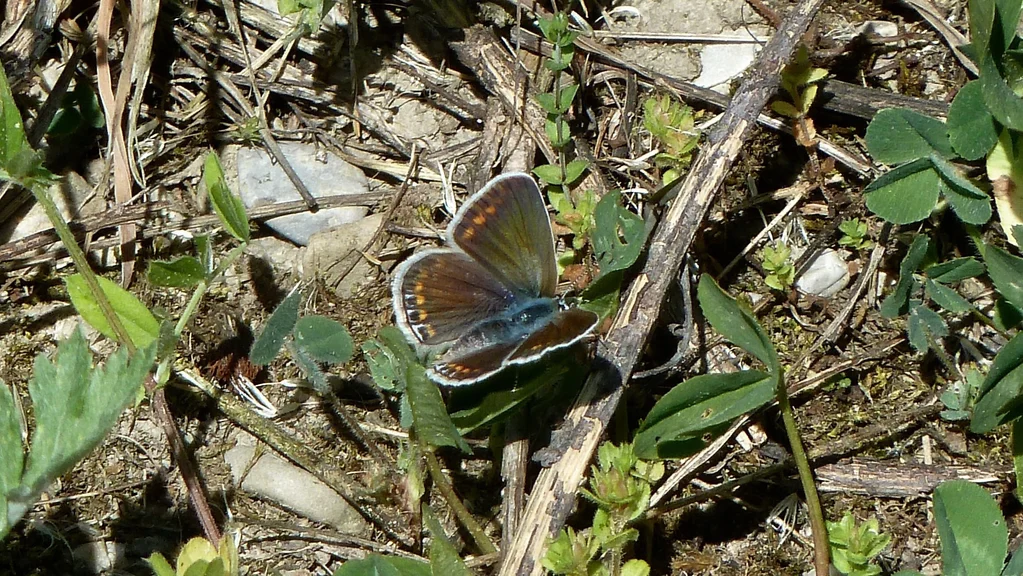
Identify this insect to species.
Polyommatus icarus
